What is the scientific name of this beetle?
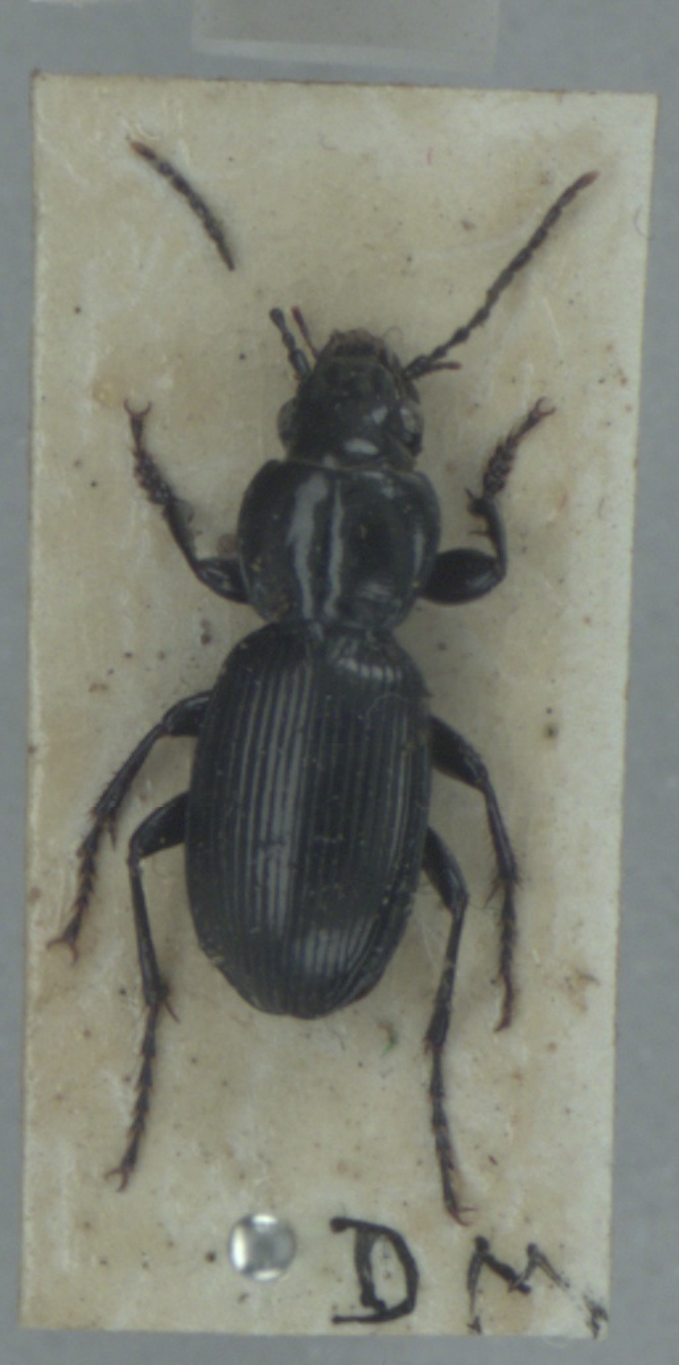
Pterostichus madidus
